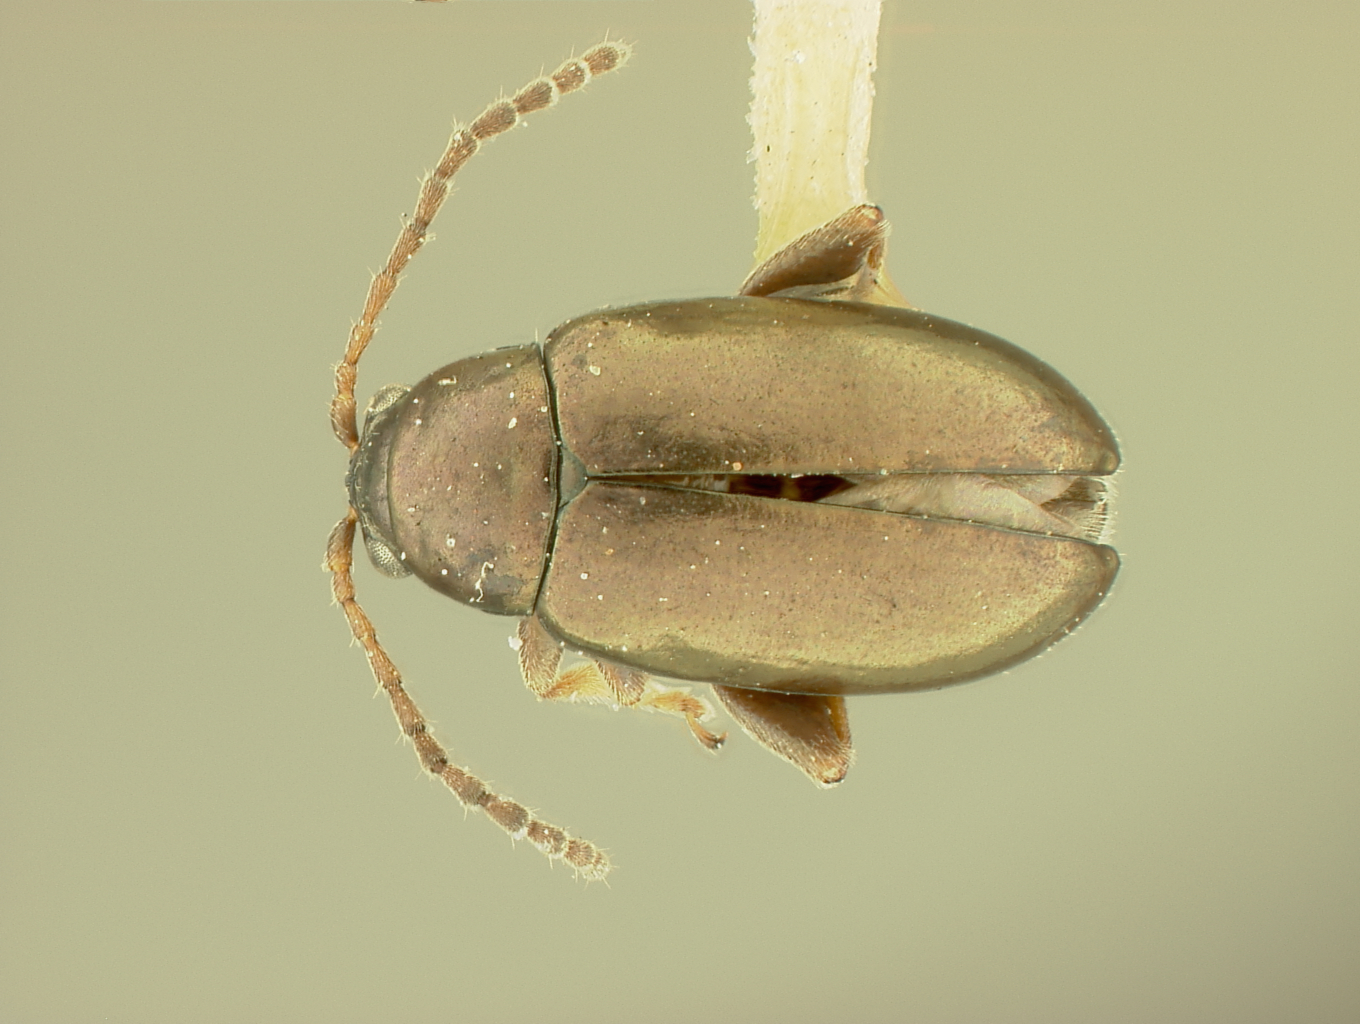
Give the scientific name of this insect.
Haltica texana (also Altica texana)
